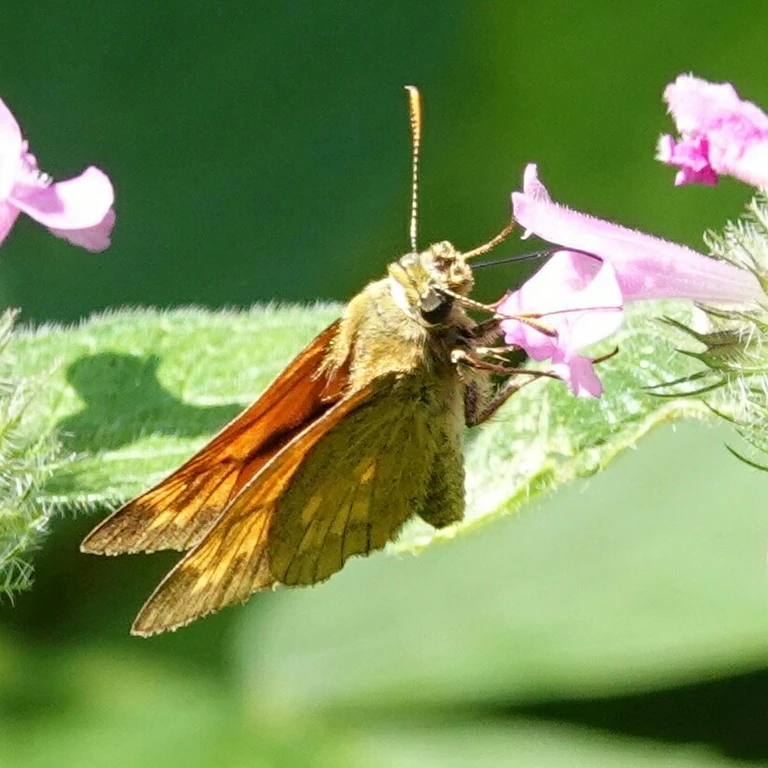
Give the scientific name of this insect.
Ochlodes sylvanus (also Ochlodes venata)
